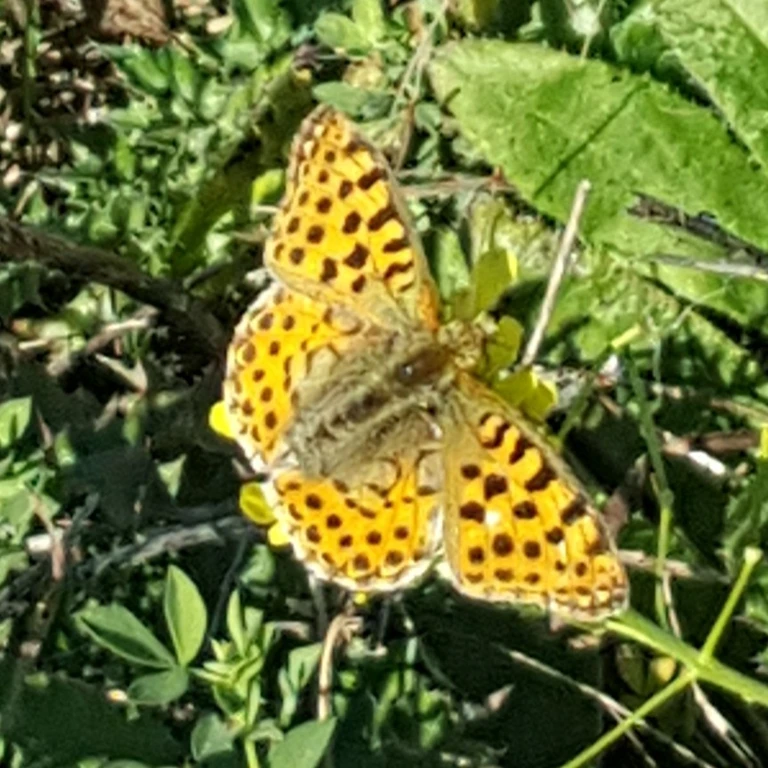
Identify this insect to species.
Issoria lathonia
